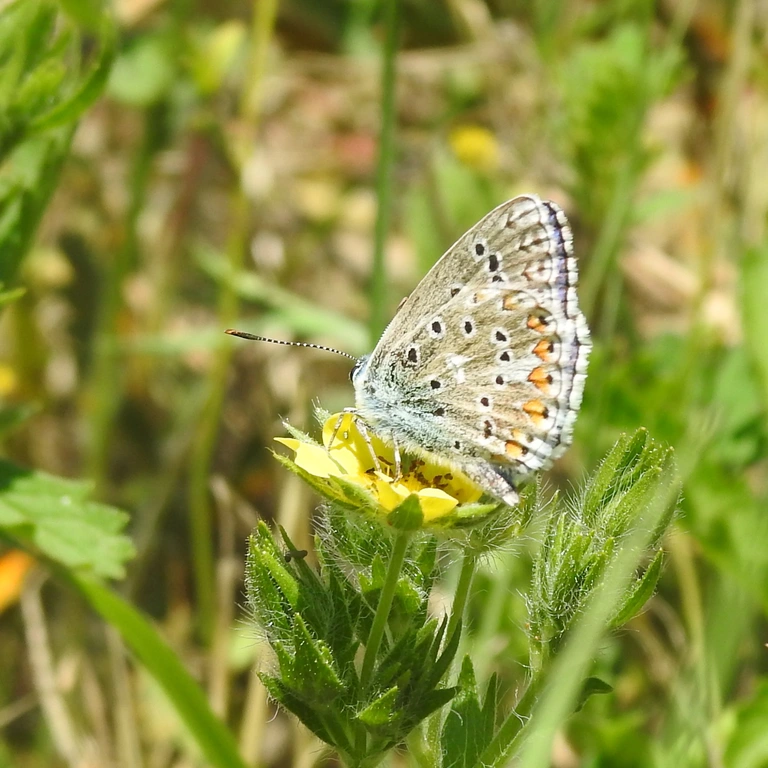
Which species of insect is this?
Lysandra bellargus
